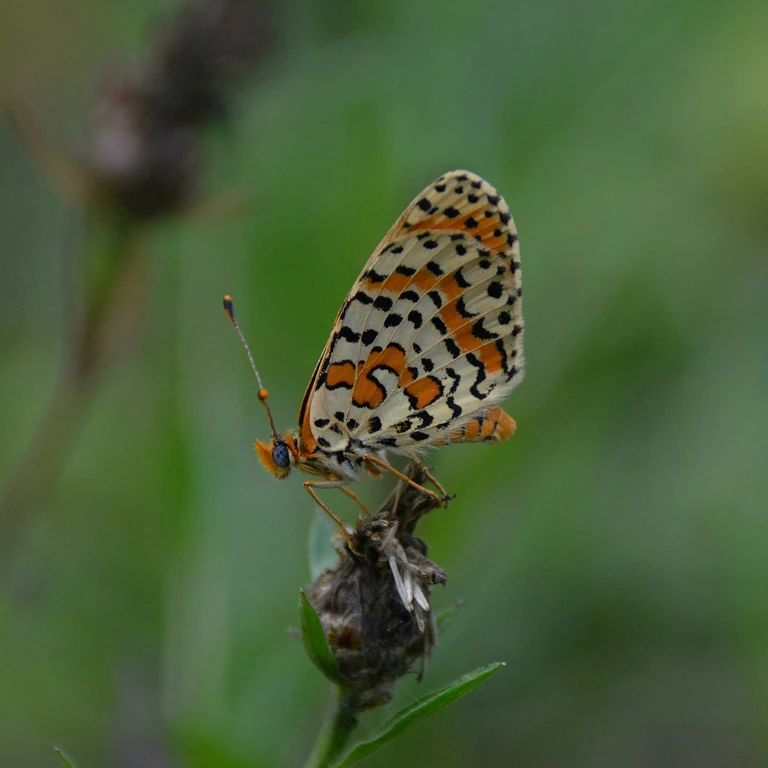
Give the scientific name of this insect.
Melitaea didyma
